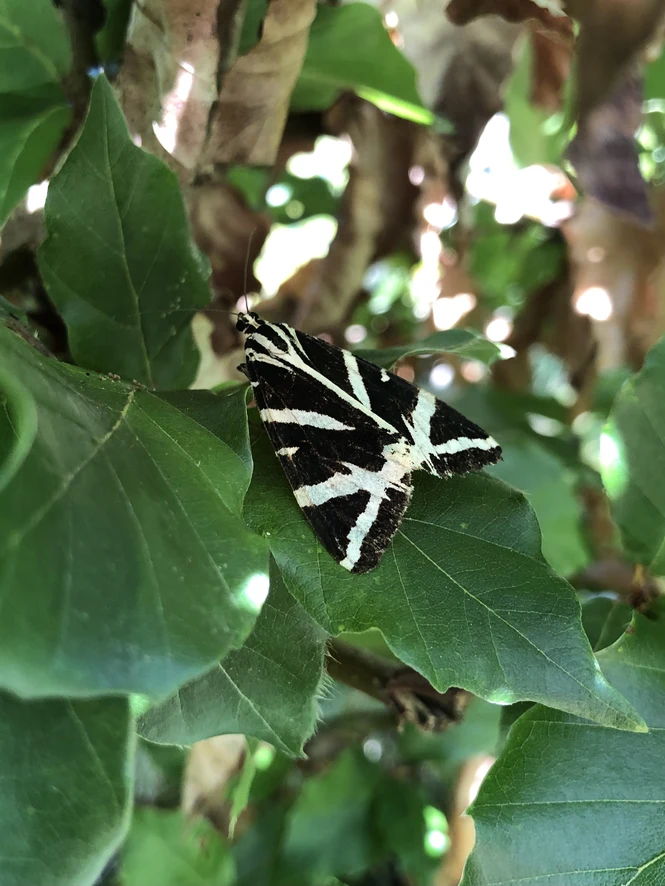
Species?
Euplagia quadripunctaria
